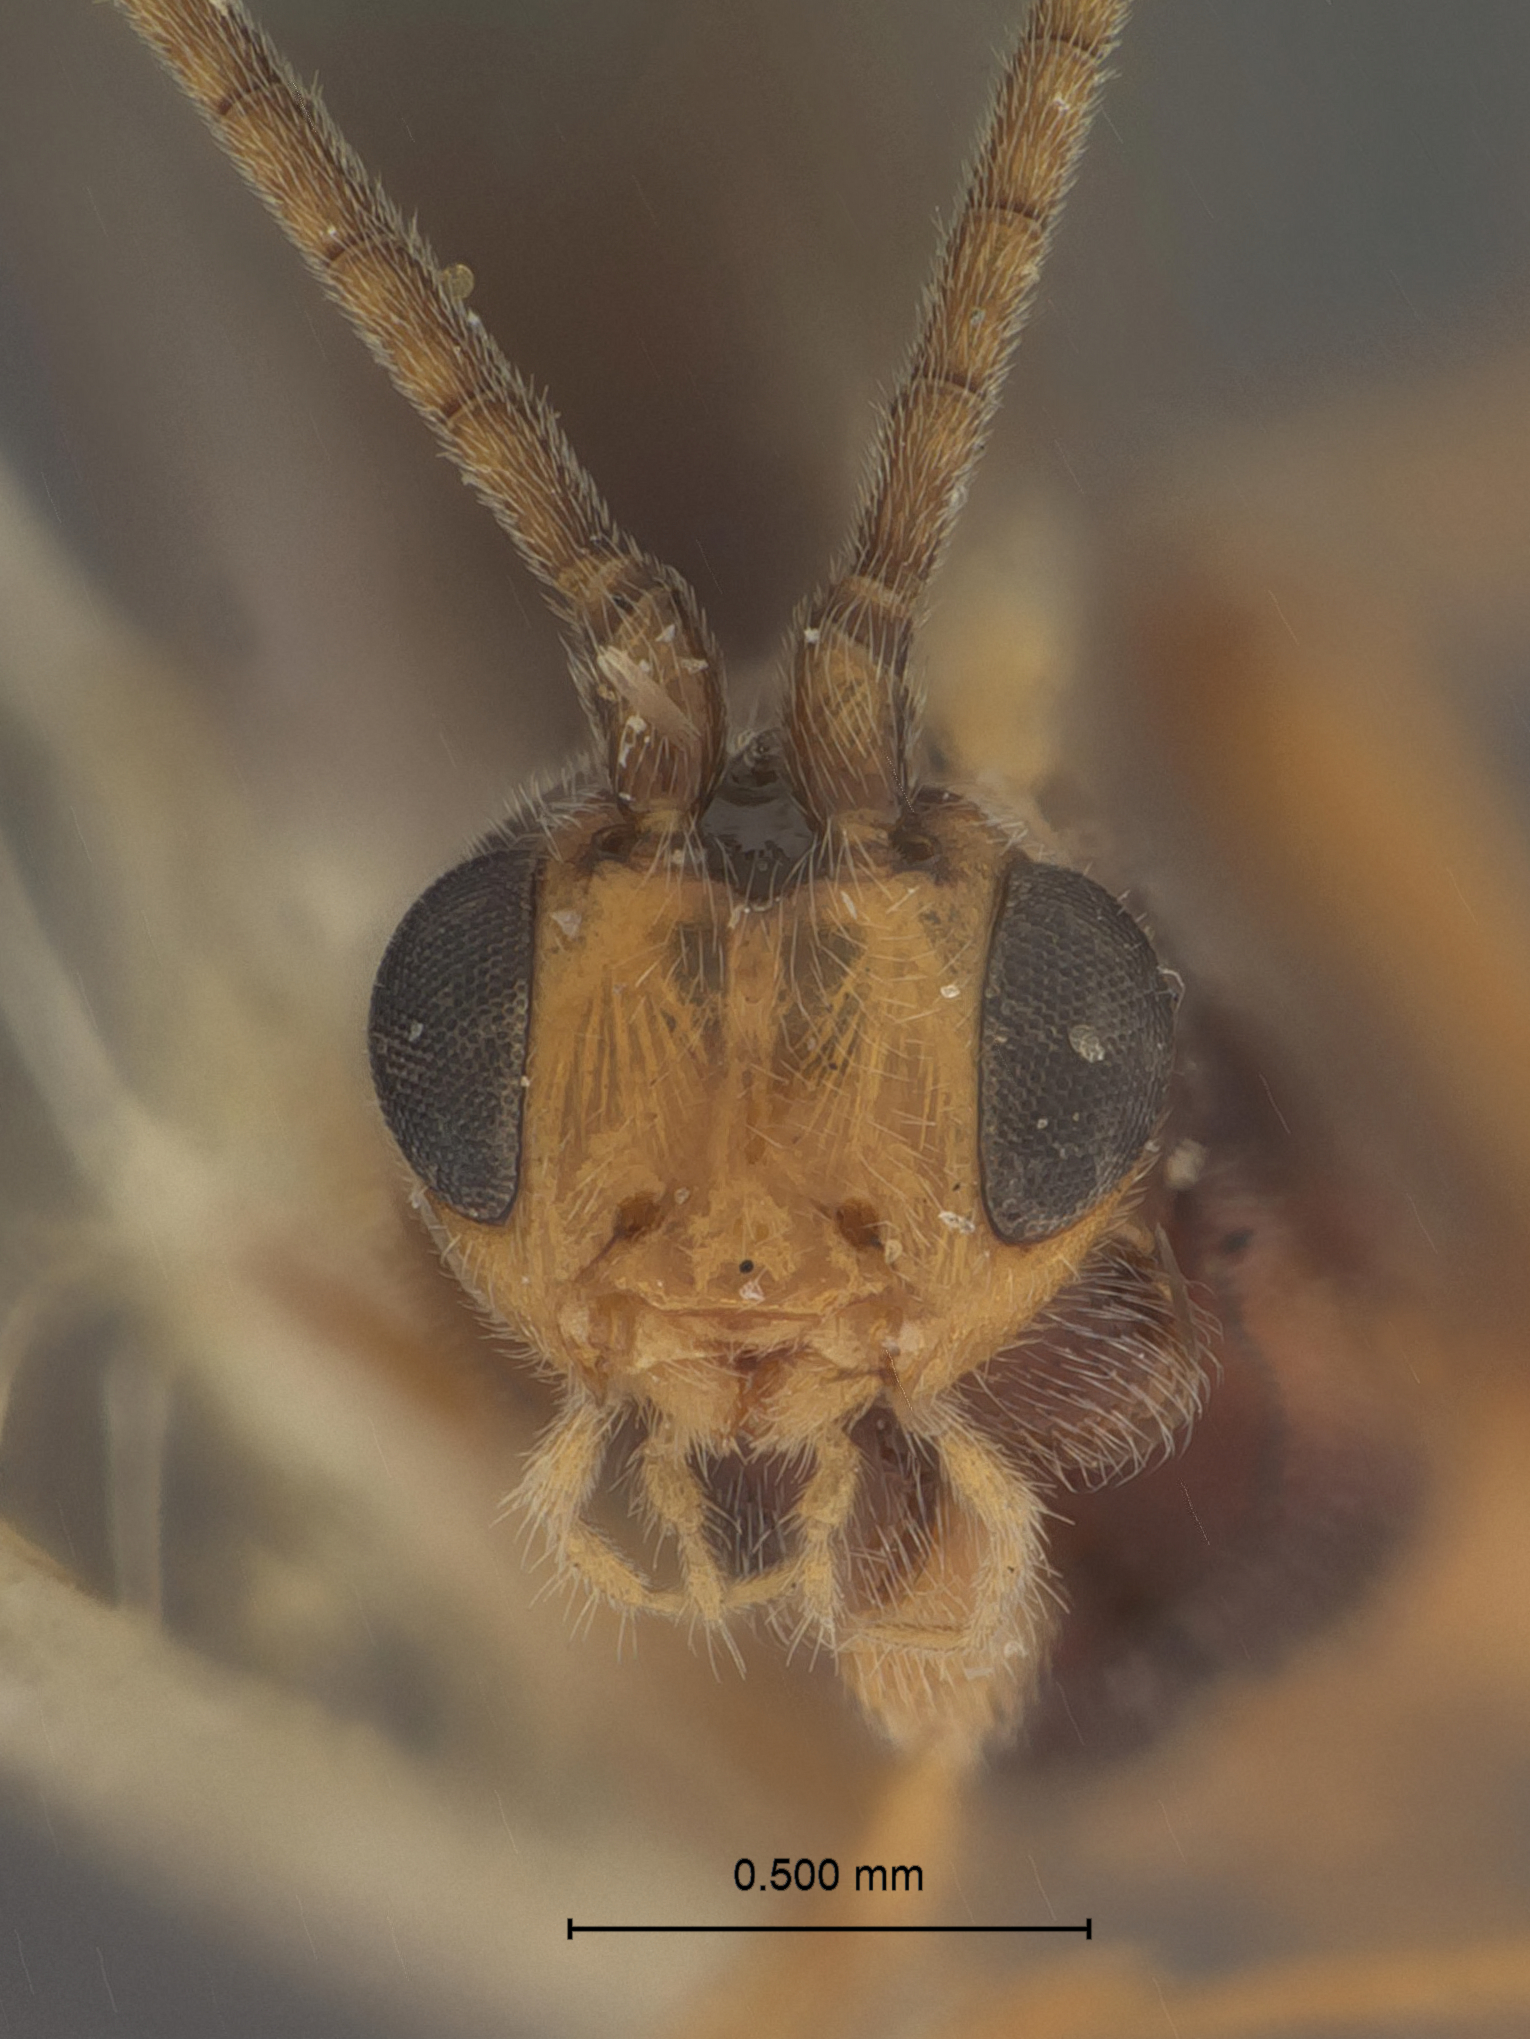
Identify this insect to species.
Orgilus latus
